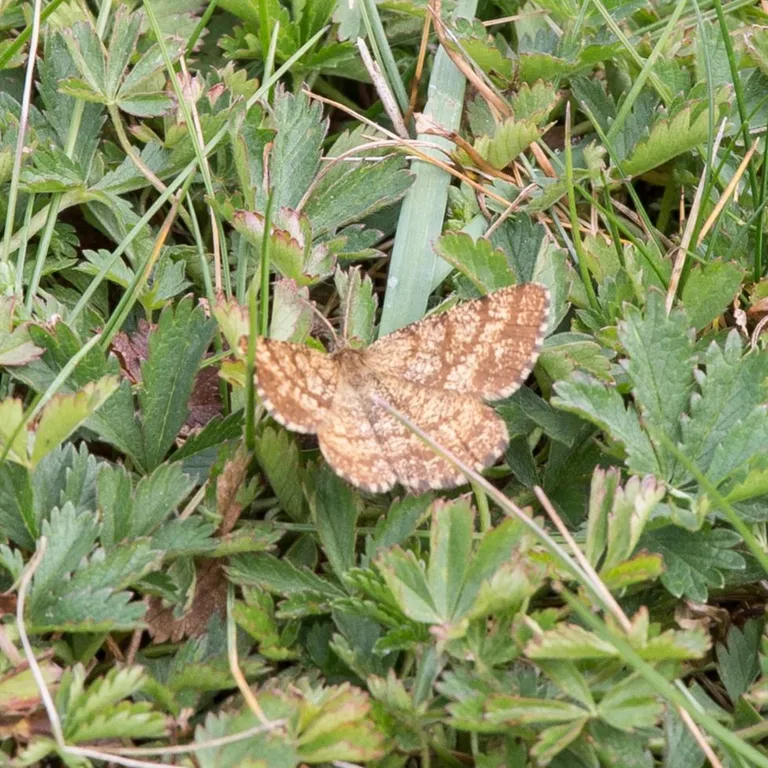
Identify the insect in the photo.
Ematurga atomaria
